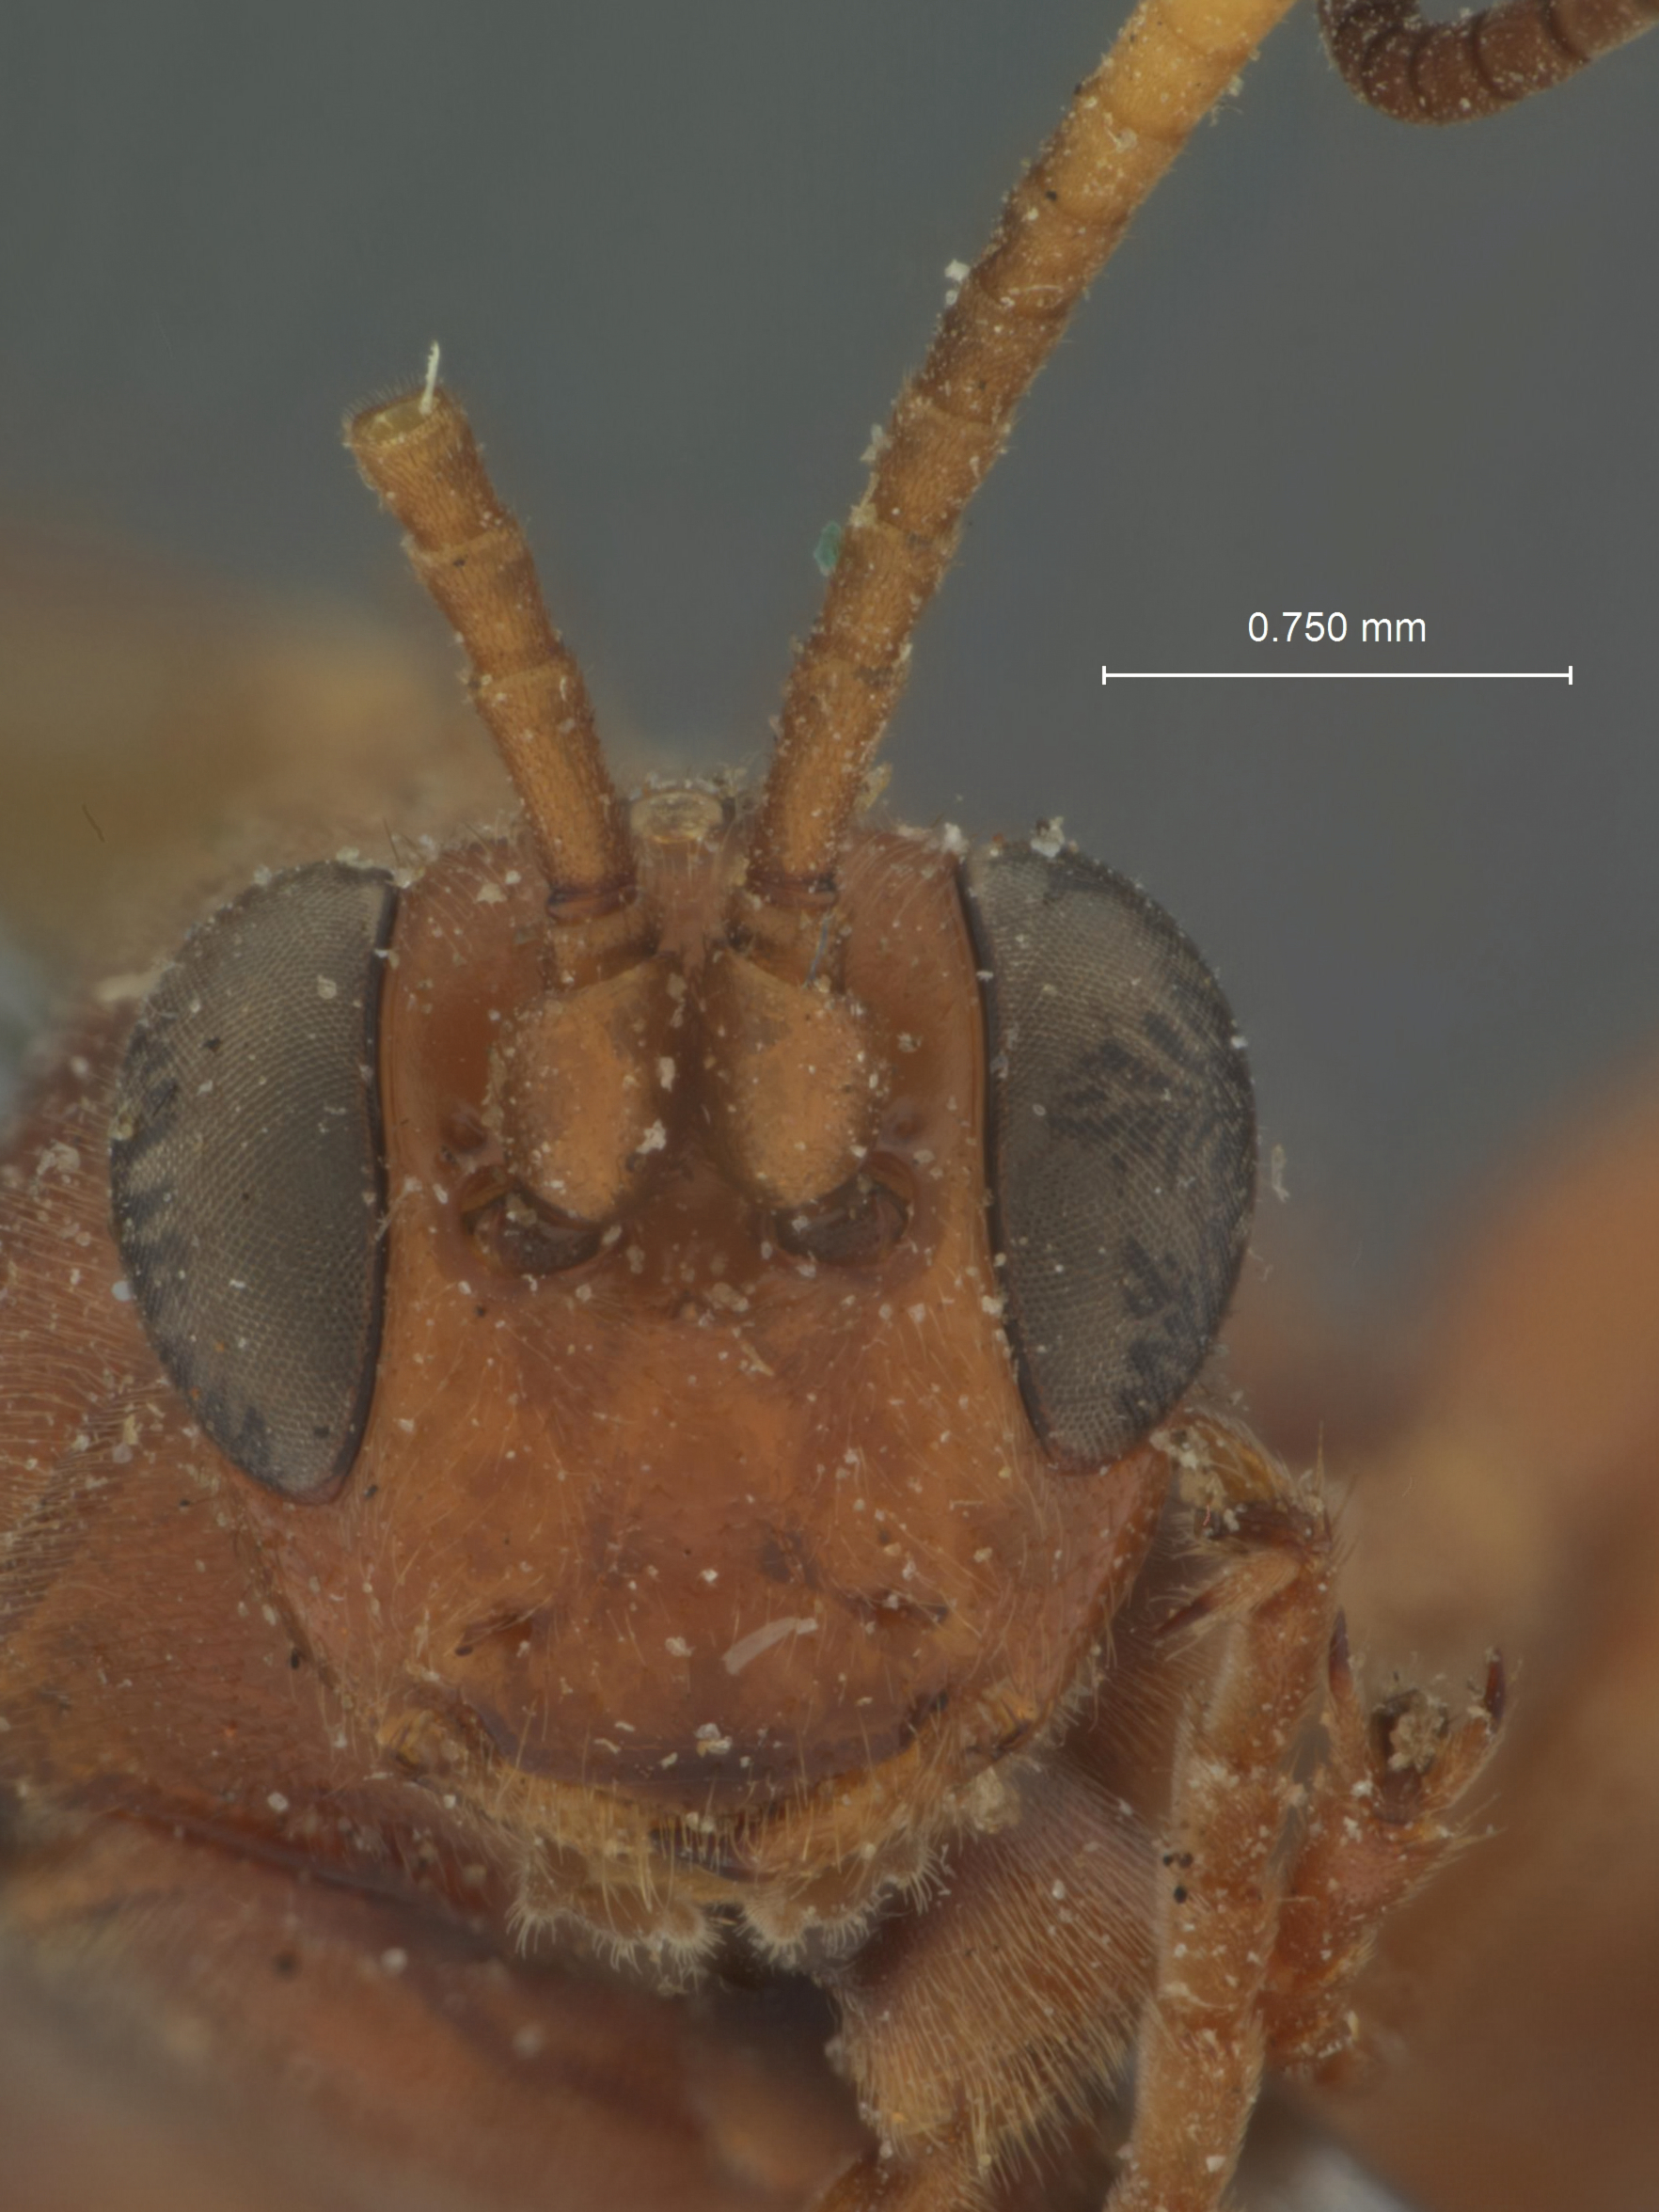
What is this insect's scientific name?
Amblyteles cookii
